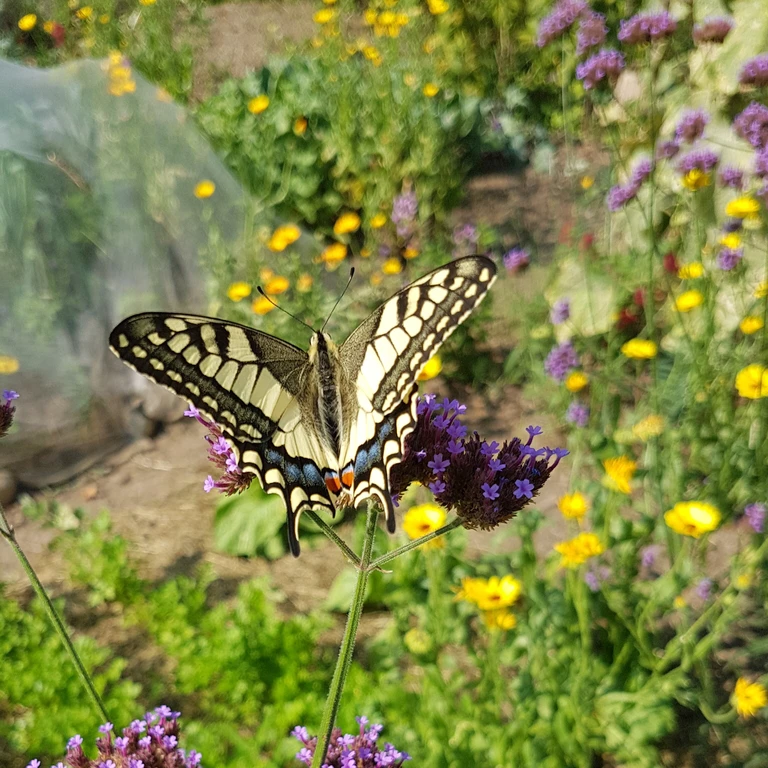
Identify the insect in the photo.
Papilio machaon
